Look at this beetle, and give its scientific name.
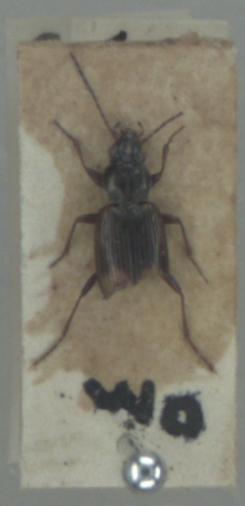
Bembidion dentellum
